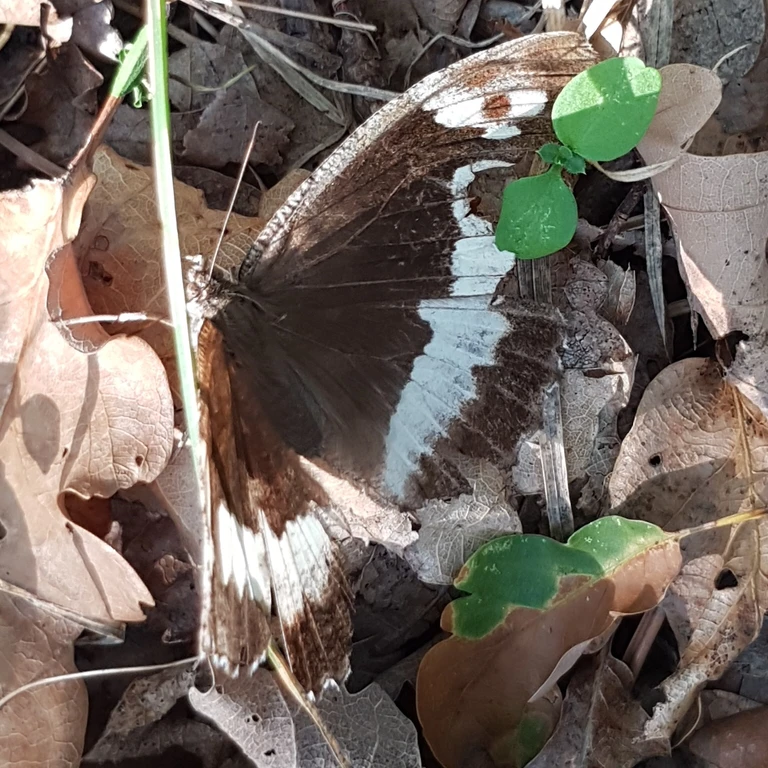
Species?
Brintesia circe
